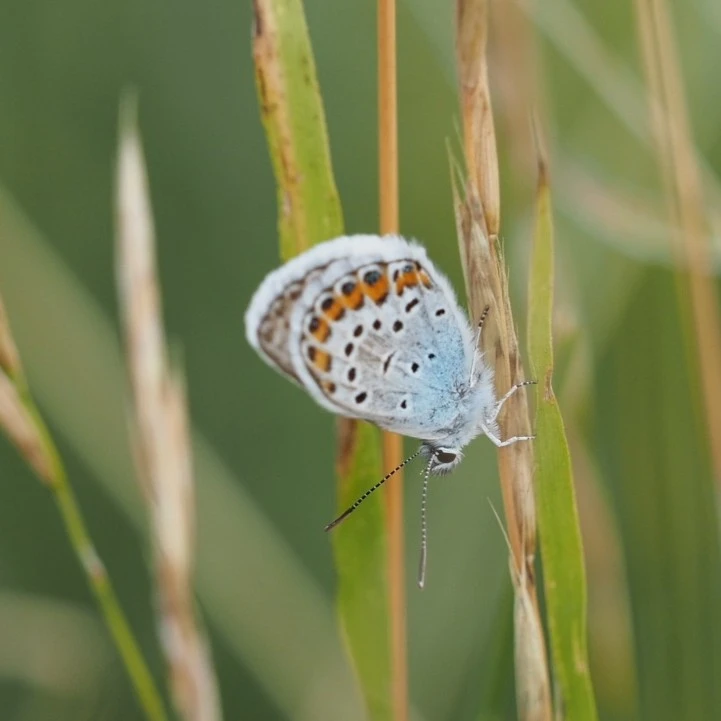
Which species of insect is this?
Plebejus argus
